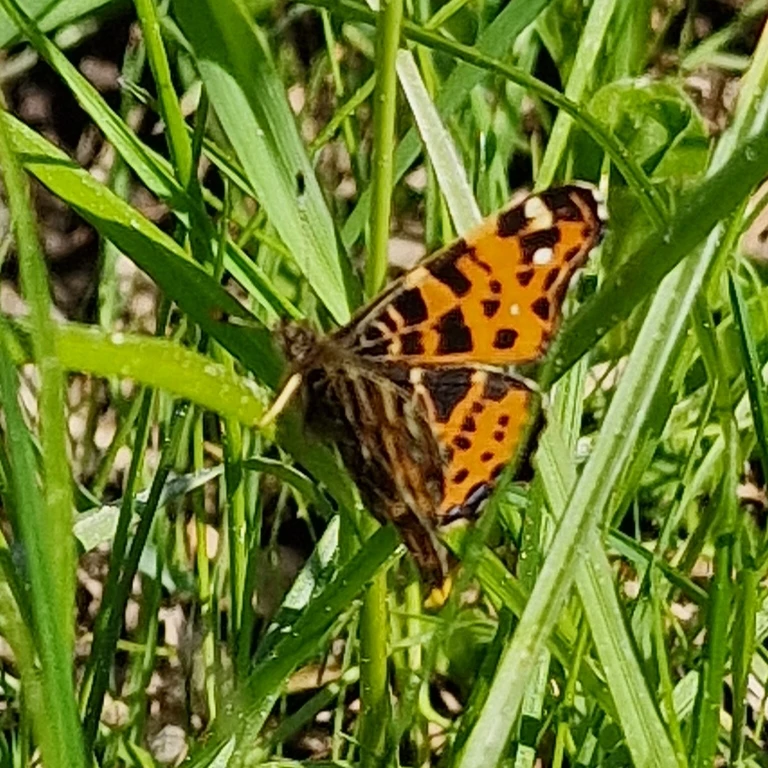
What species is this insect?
Araschnia levana
